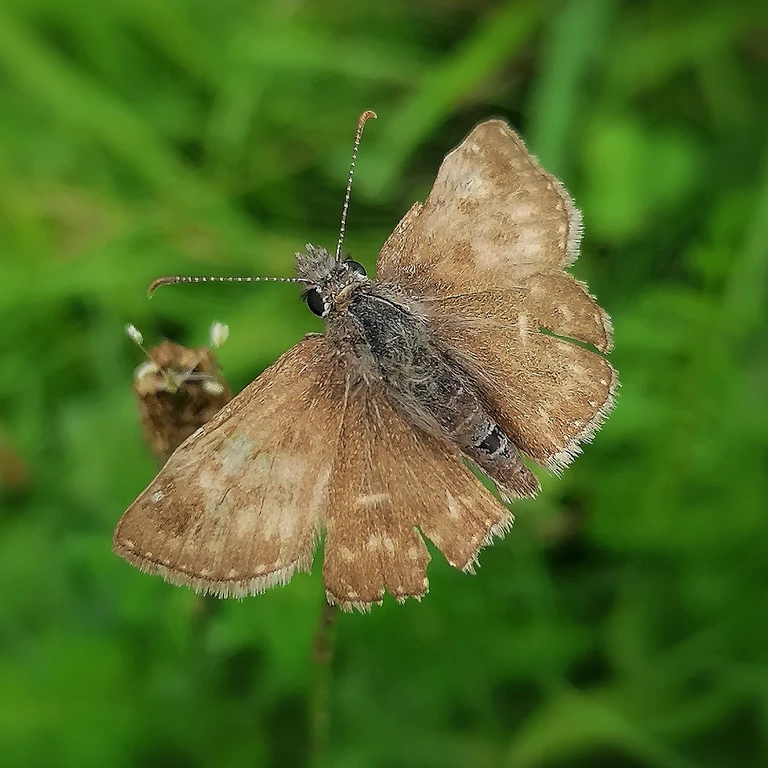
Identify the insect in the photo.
Erynnis tages
